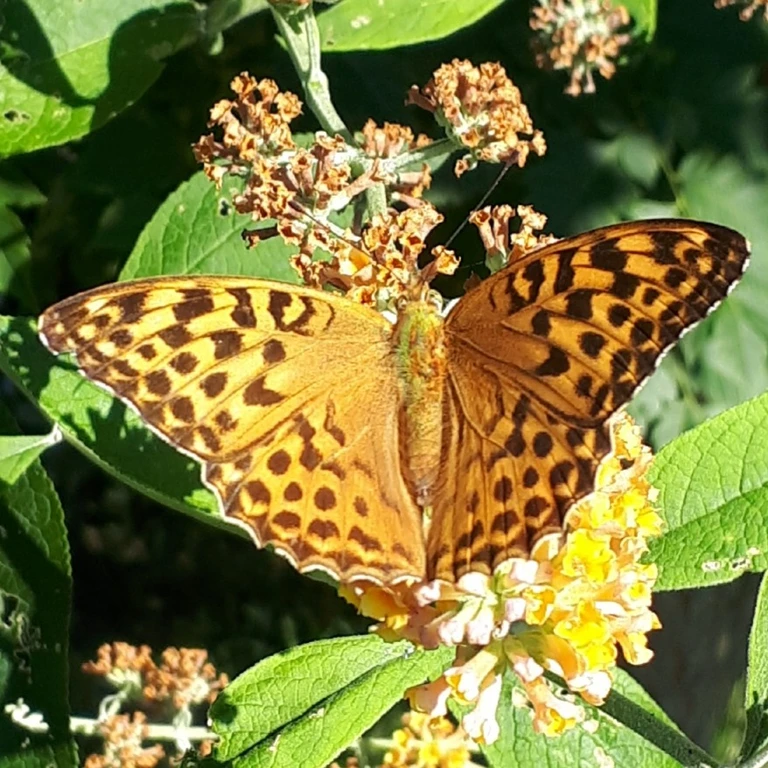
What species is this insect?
Argynnis paphia
